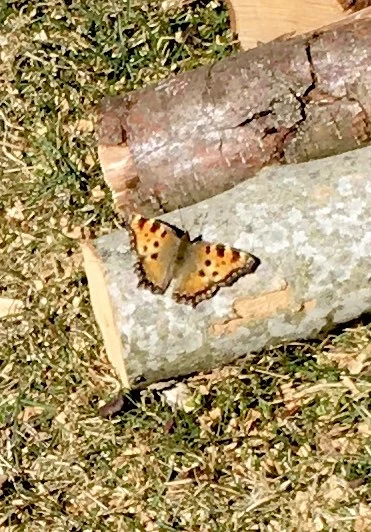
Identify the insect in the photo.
Nymphalis polychloros
